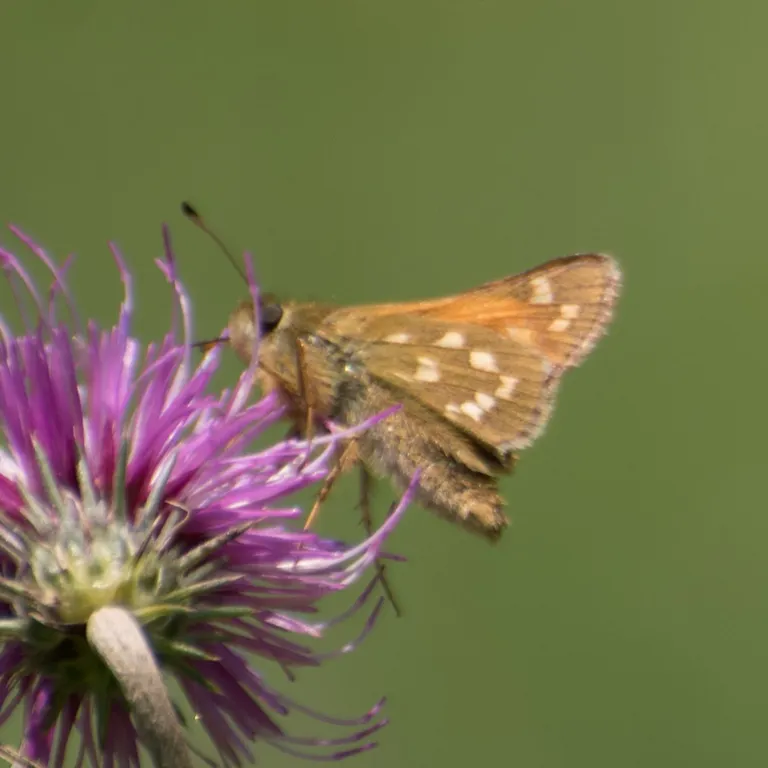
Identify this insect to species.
Hesperia comma
